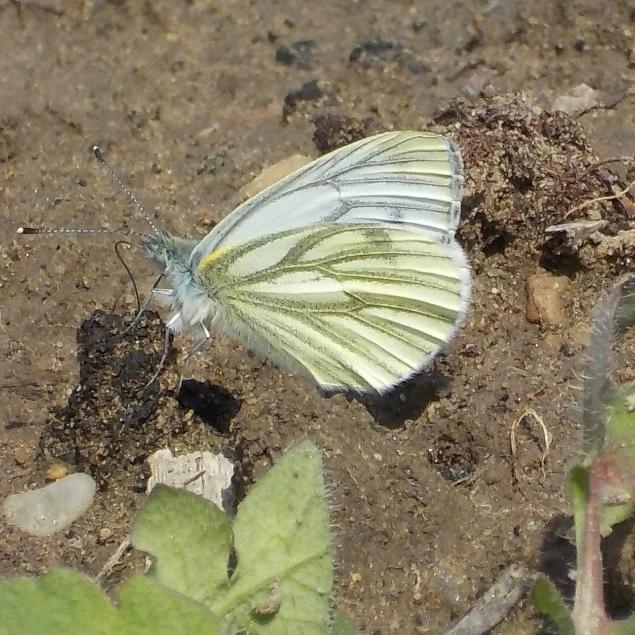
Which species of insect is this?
Pieris napi
